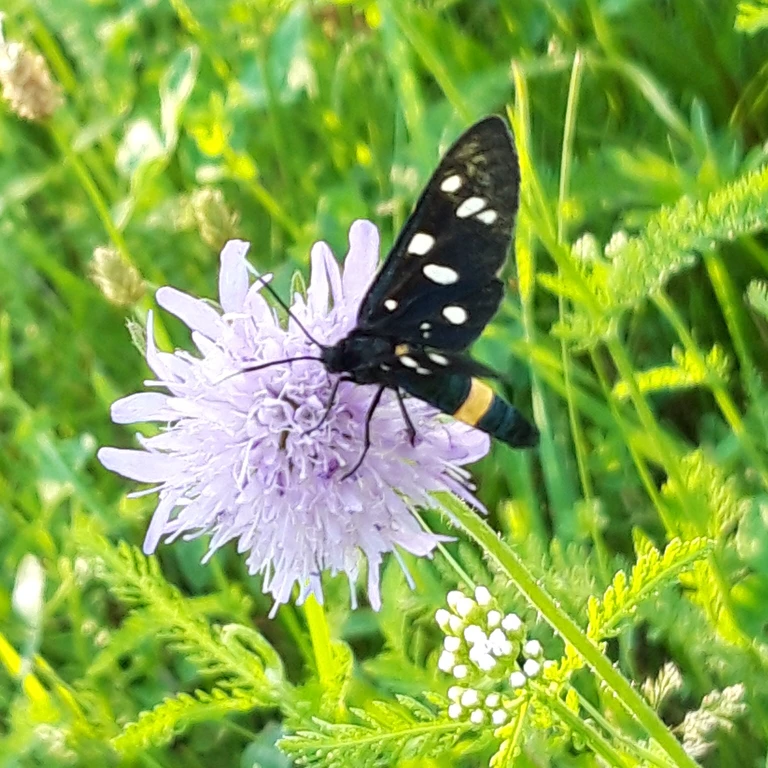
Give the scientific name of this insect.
Amata phegea
